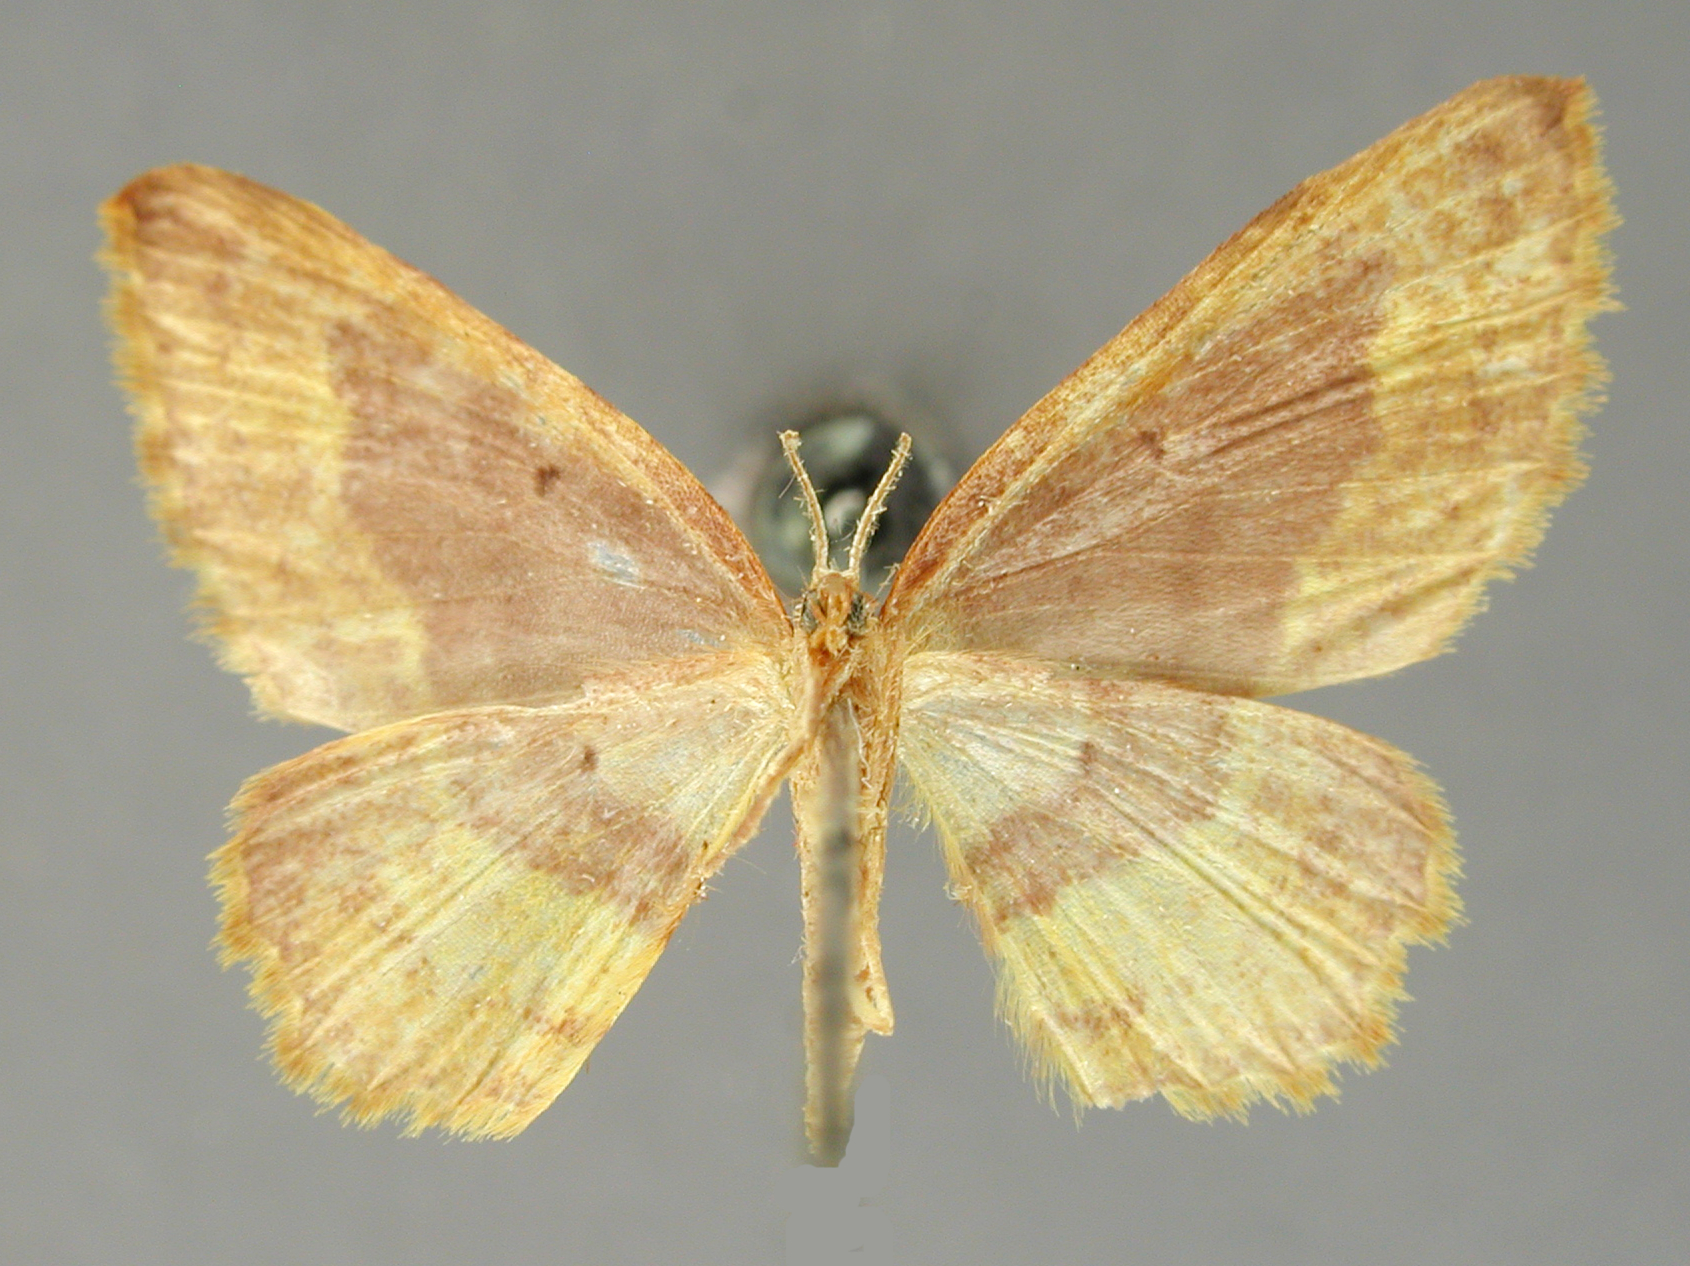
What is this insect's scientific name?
Cambogia jifia
